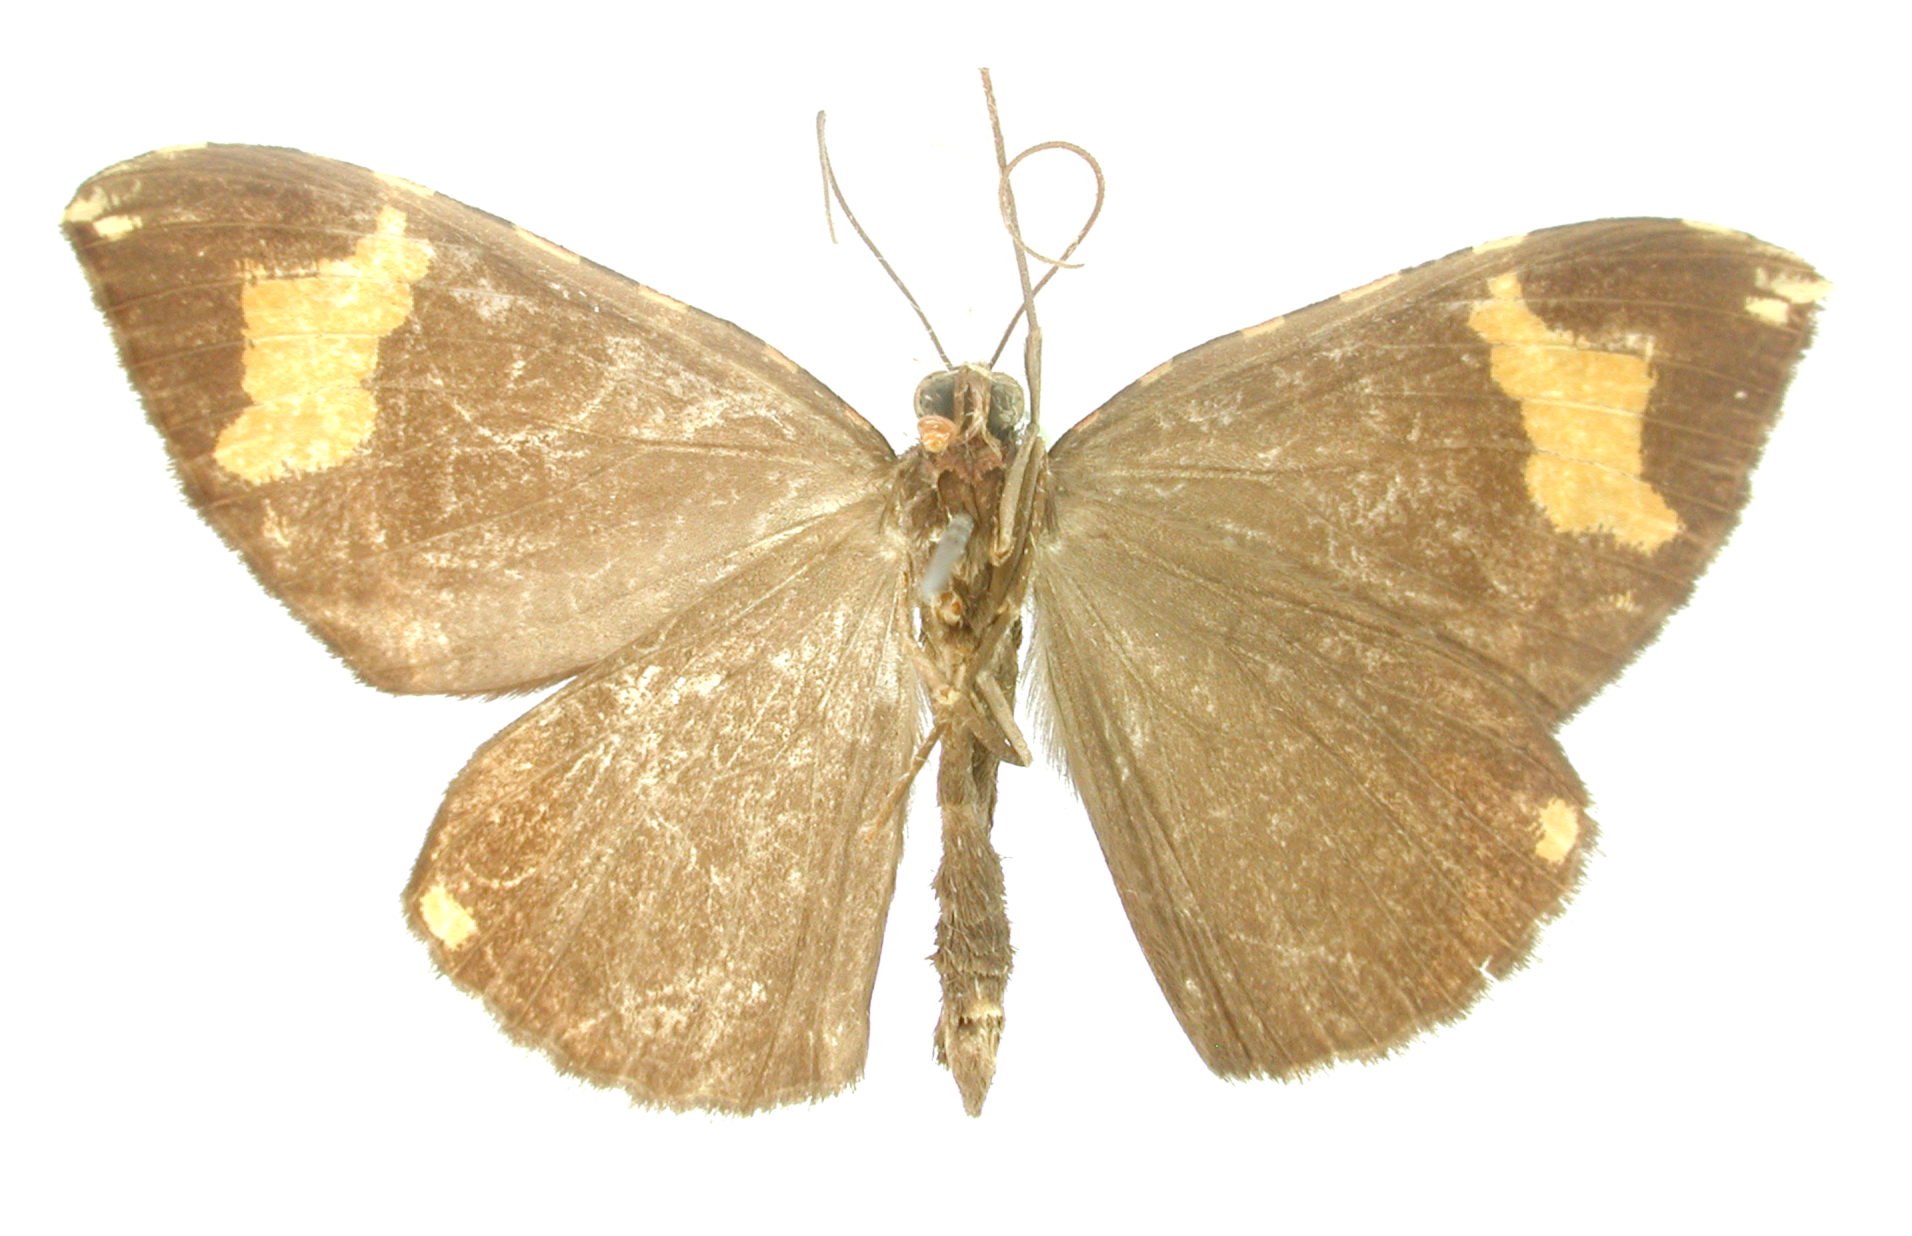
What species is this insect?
Cidaria apiciflava
